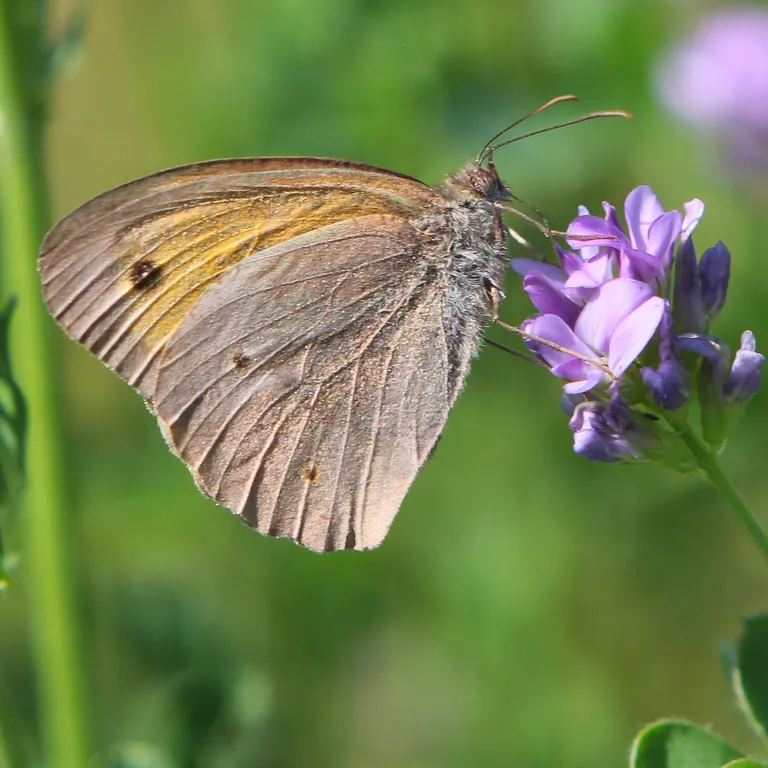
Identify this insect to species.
Maniola jurtina
